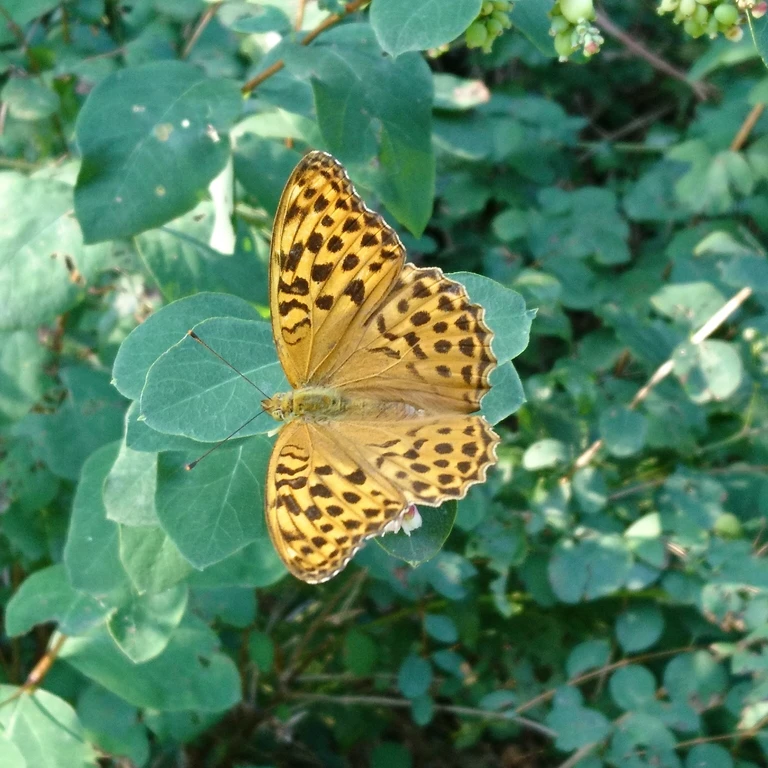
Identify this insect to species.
Argynnis paphia
